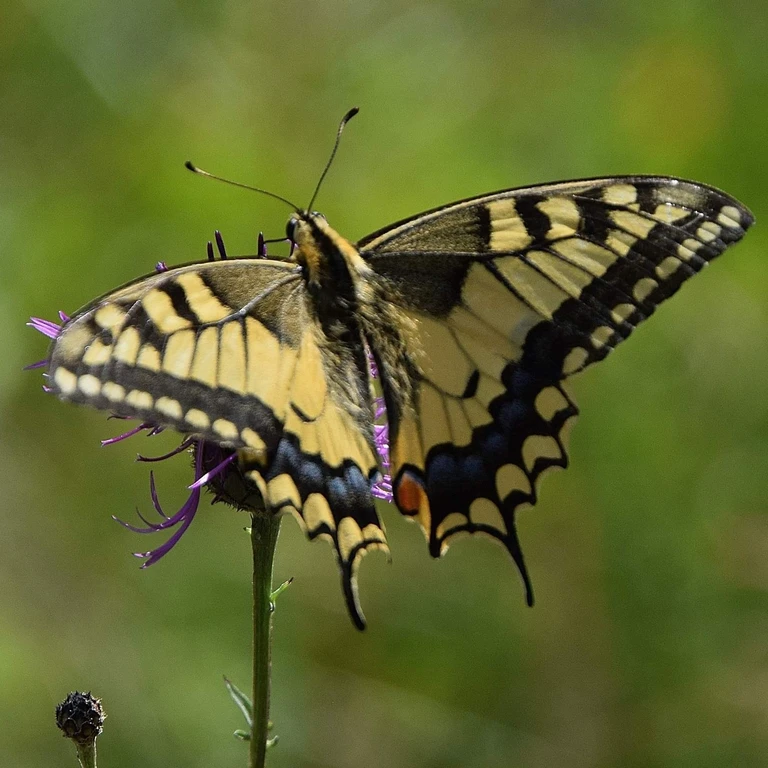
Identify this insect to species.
Papilio machaon
